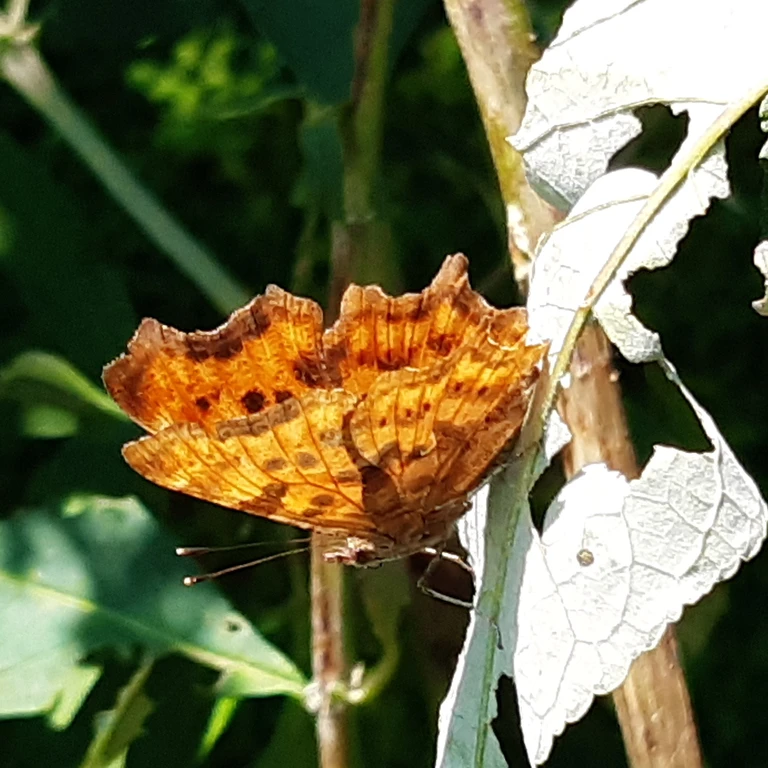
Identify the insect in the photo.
Polygonia c-album
